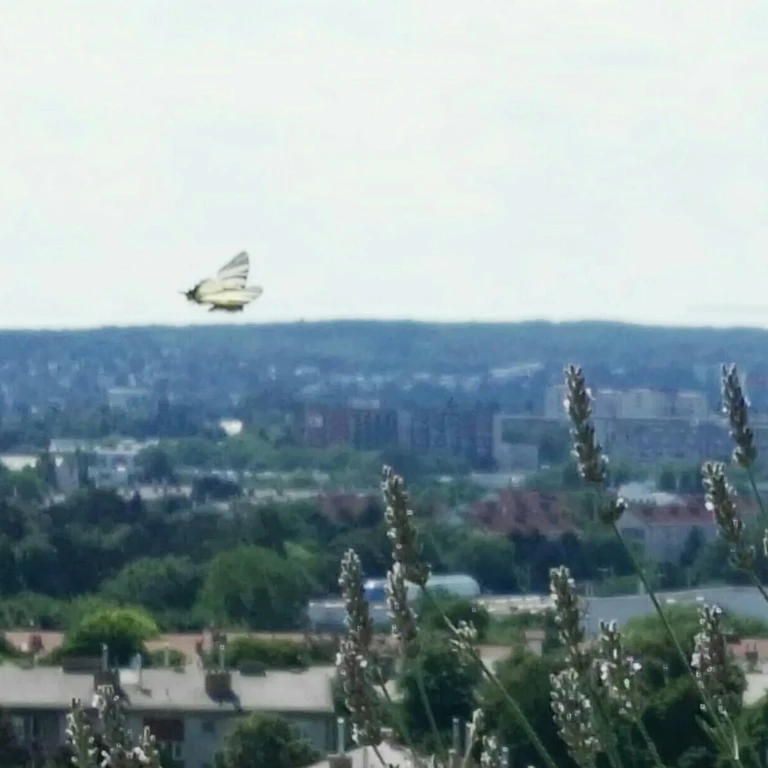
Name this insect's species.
Iphiclides podalirius
